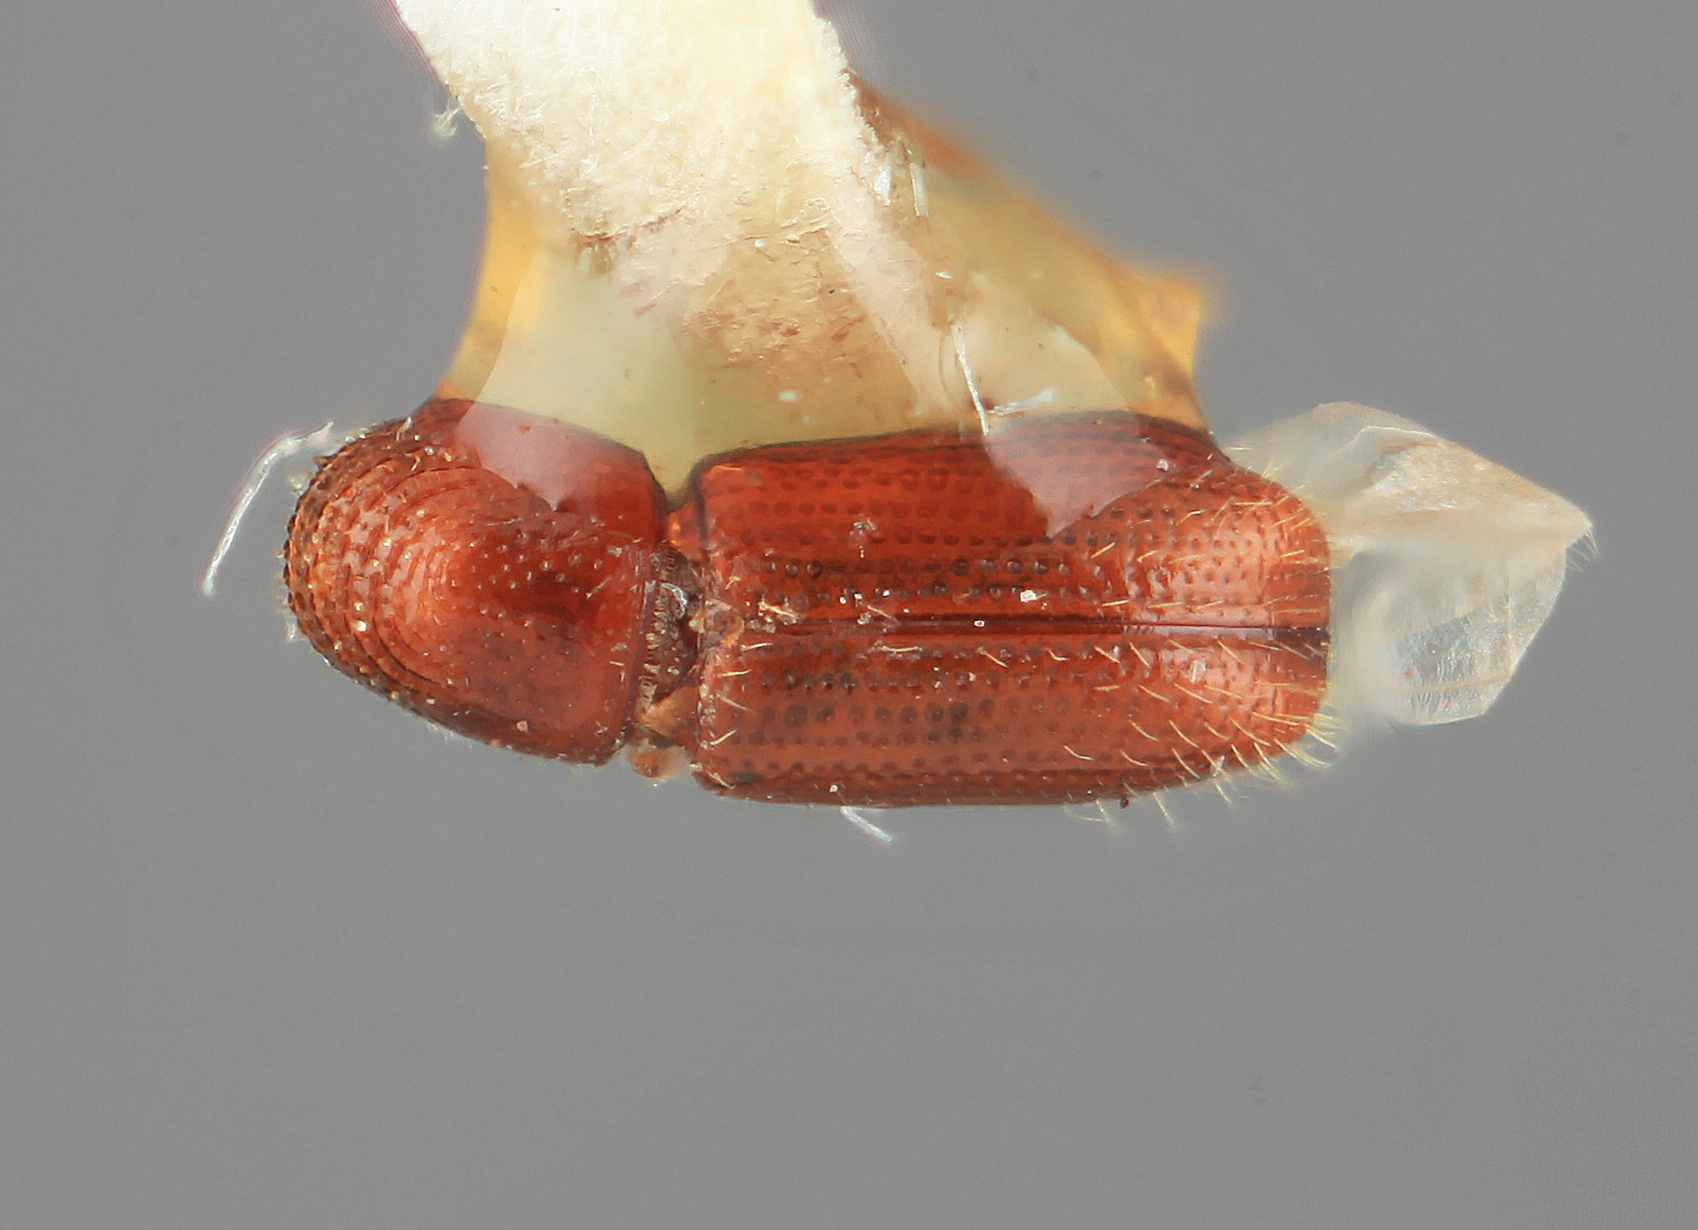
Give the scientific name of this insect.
Pityophthorus molestus
